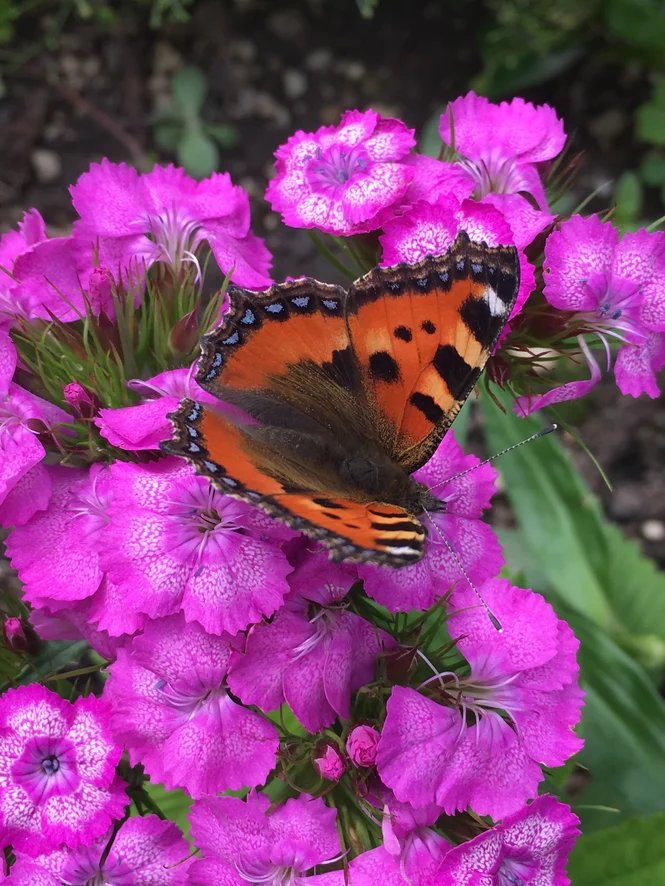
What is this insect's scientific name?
Aglais urticae
